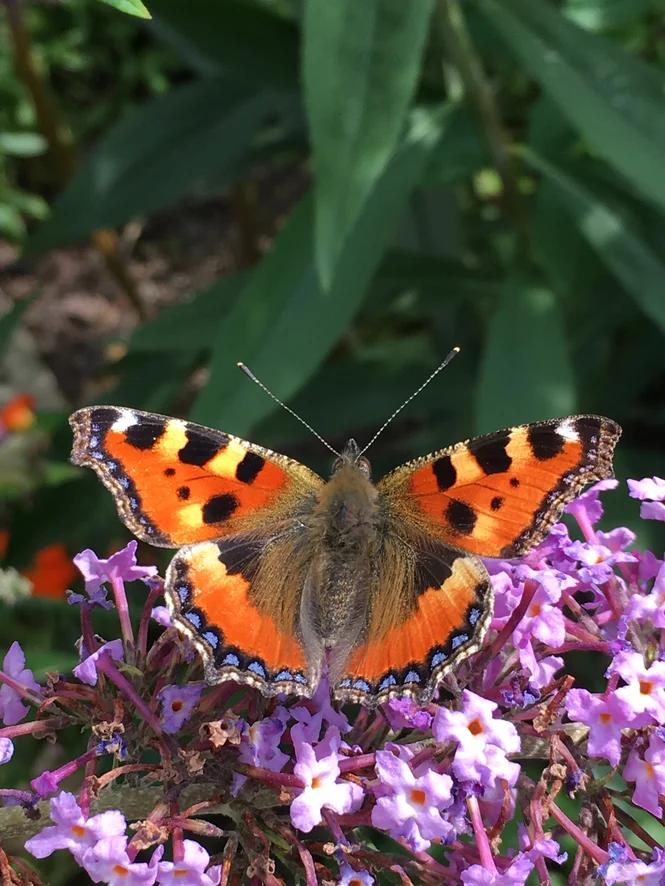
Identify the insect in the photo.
Aglais urticae
